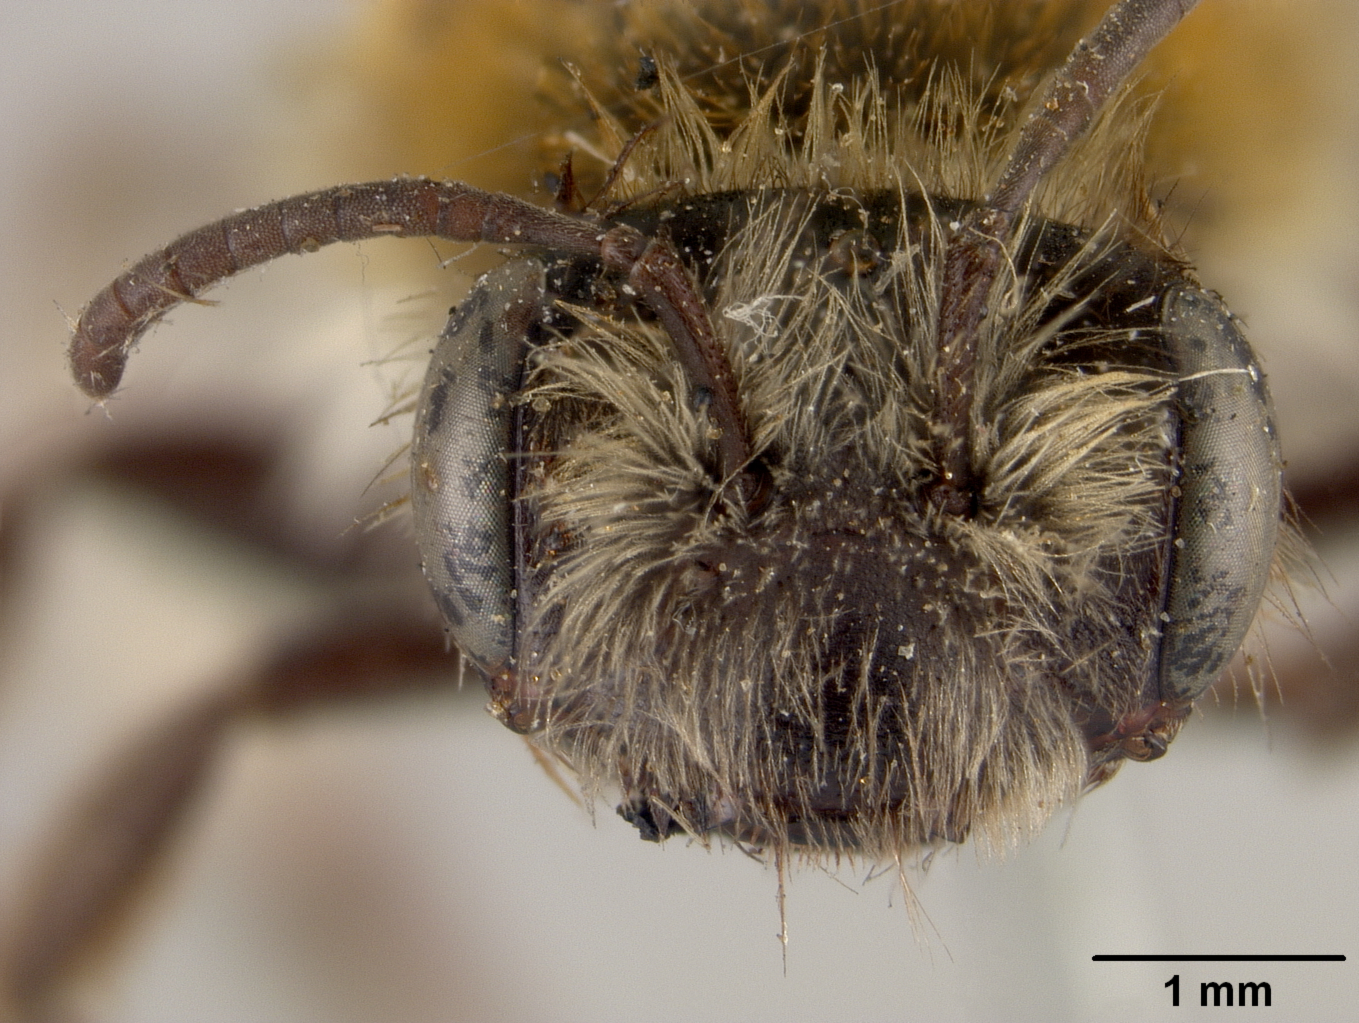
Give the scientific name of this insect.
Andrena angelesia
